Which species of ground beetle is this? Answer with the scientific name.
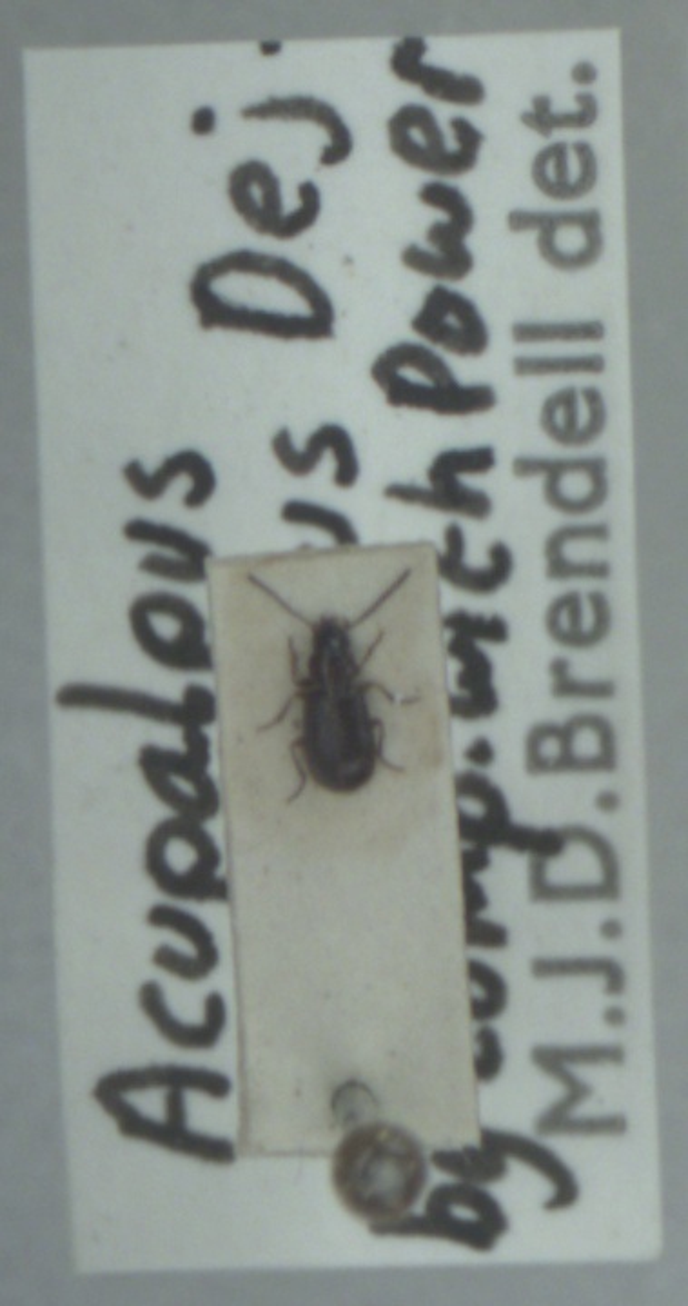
Acupalpus exiguus
